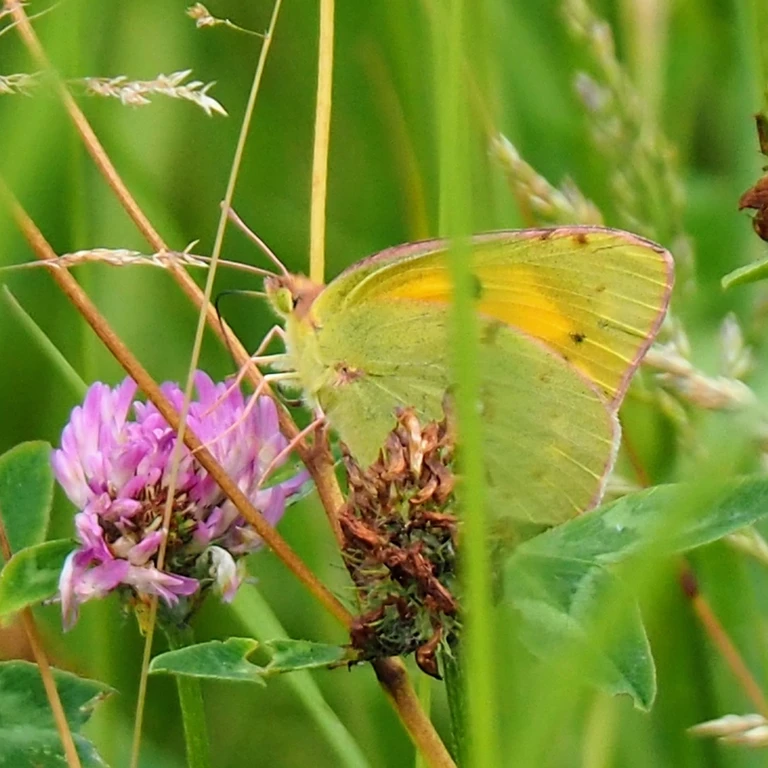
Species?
Colias croceus
